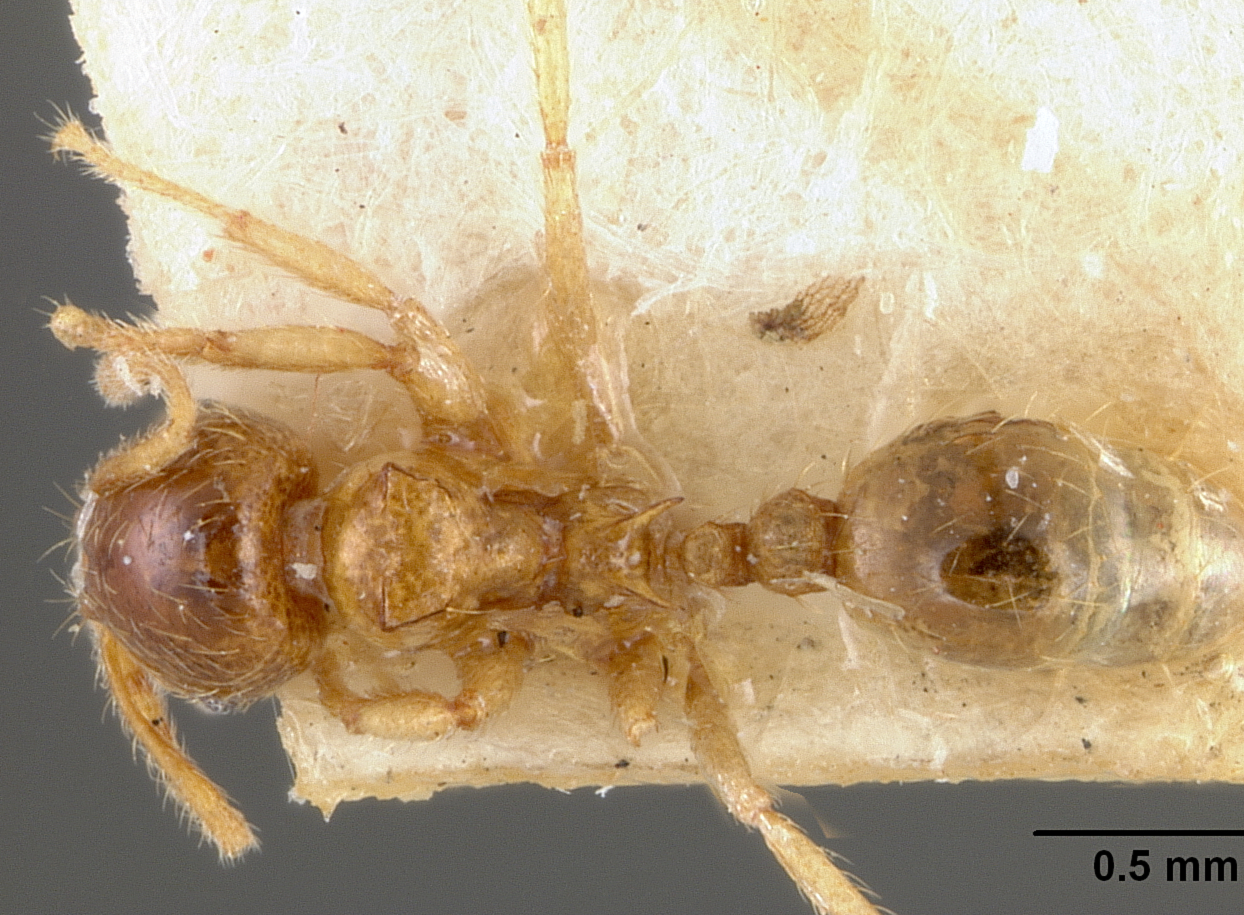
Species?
Lophomyrmex quadrispinosus
